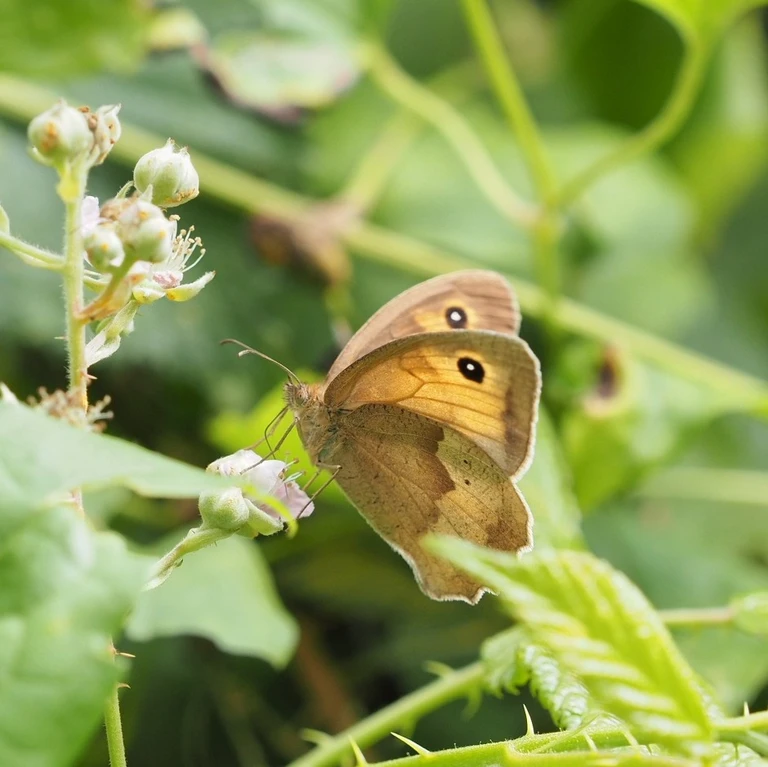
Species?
Maniola jurtina
